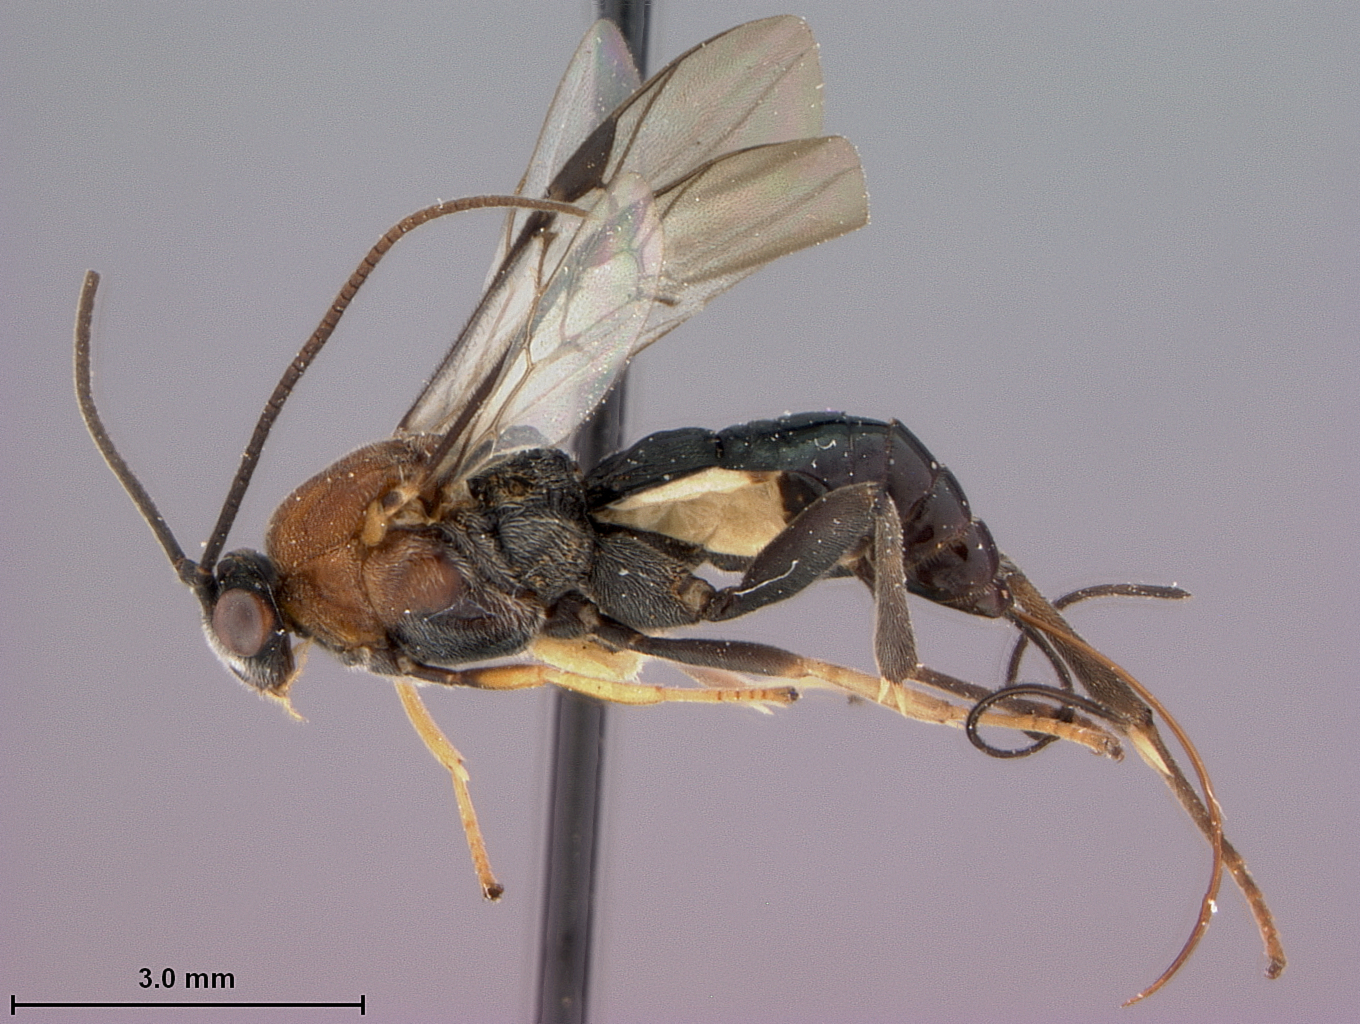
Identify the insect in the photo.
Baeognatha javana
